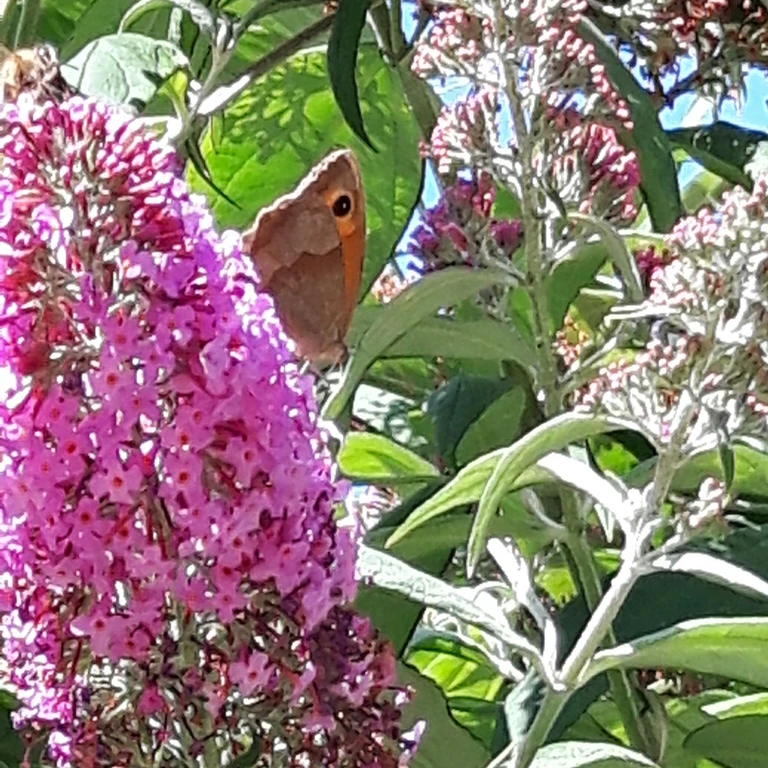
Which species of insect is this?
Maniola jurtina
